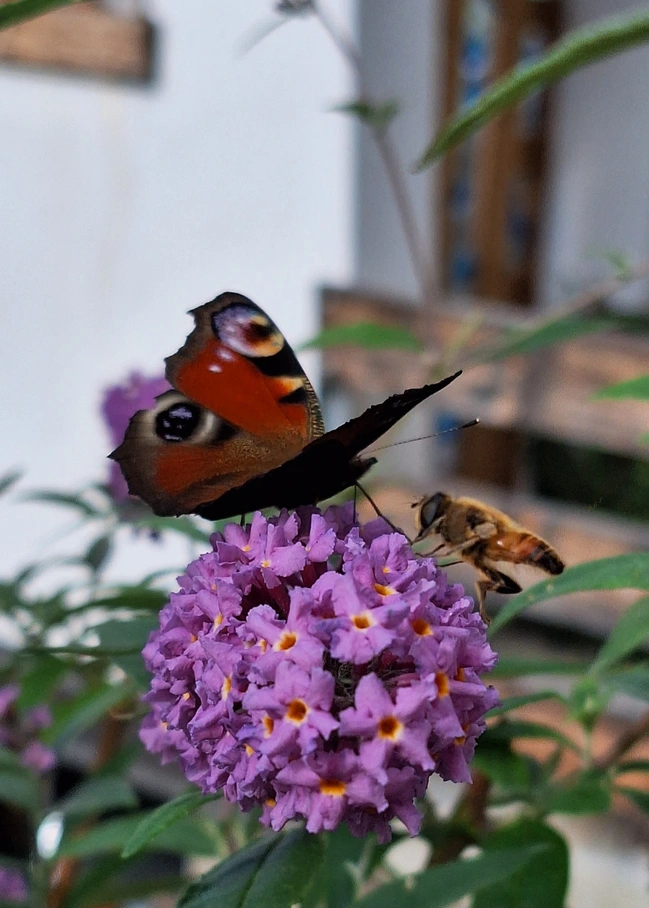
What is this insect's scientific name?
Aglais io
